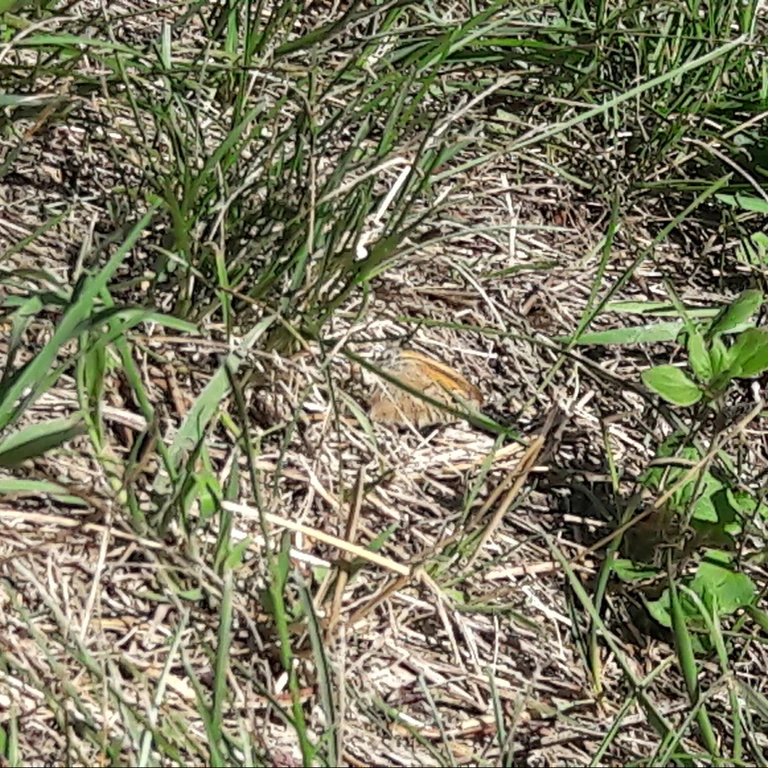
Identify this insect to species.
Coenonympha pamphilus
